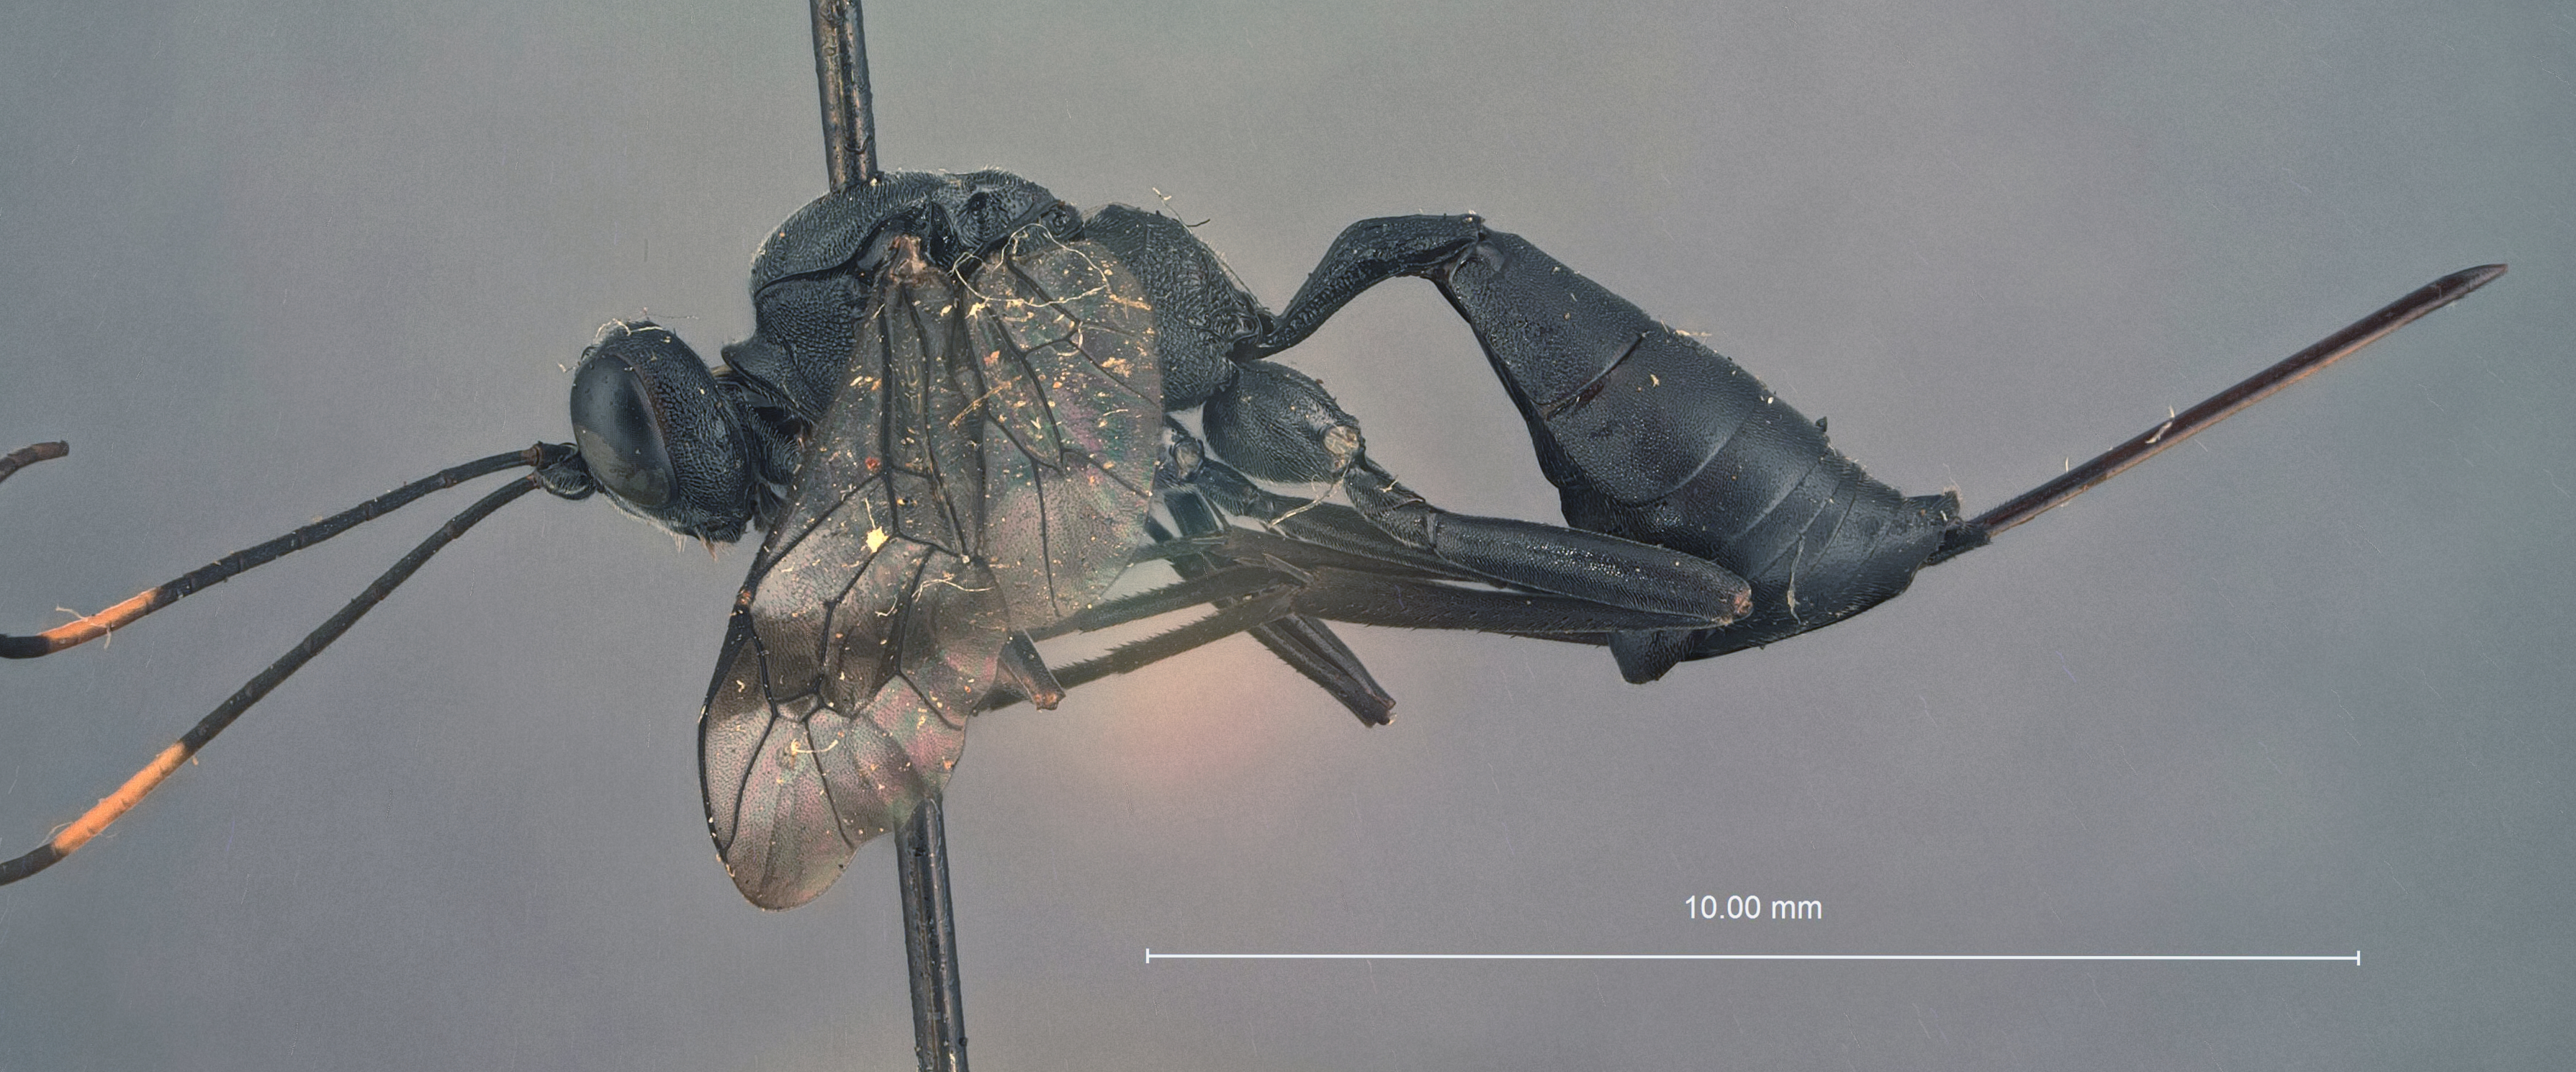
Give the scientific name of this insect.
Cryptoideus anthracinus
